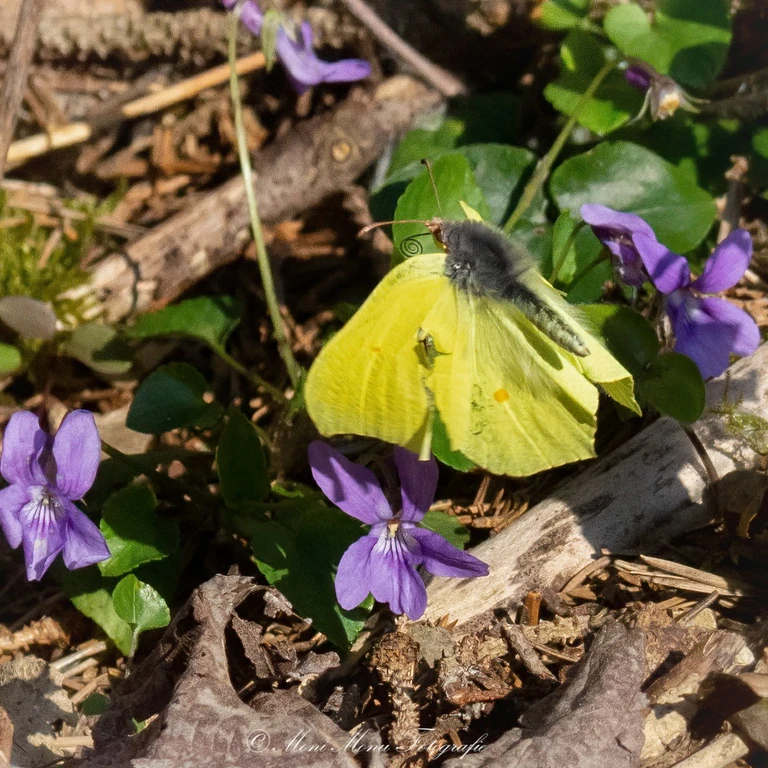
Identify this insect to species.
Gonepteryx rhamni
